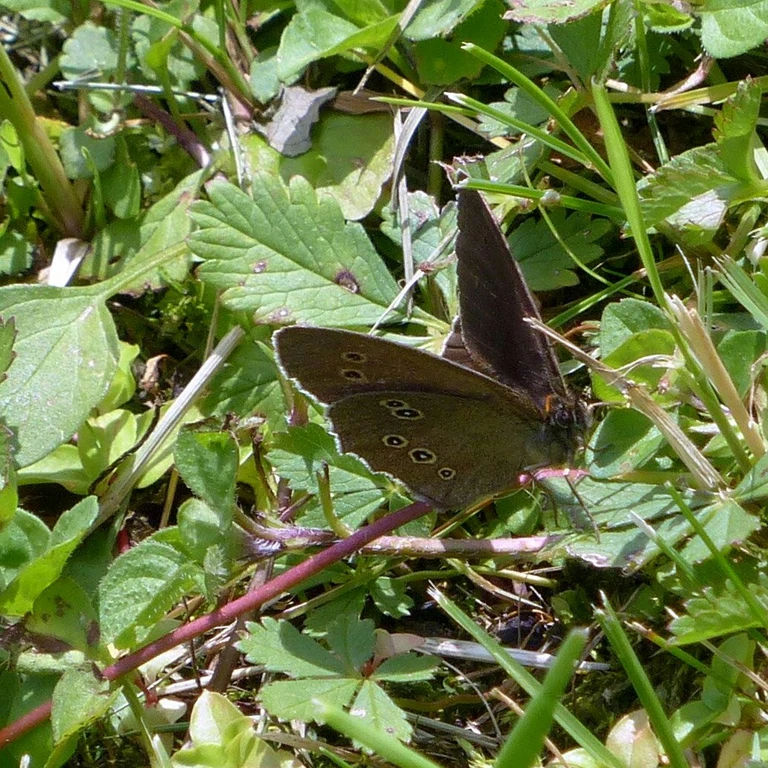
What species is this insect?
Aphantopus hyperantus
